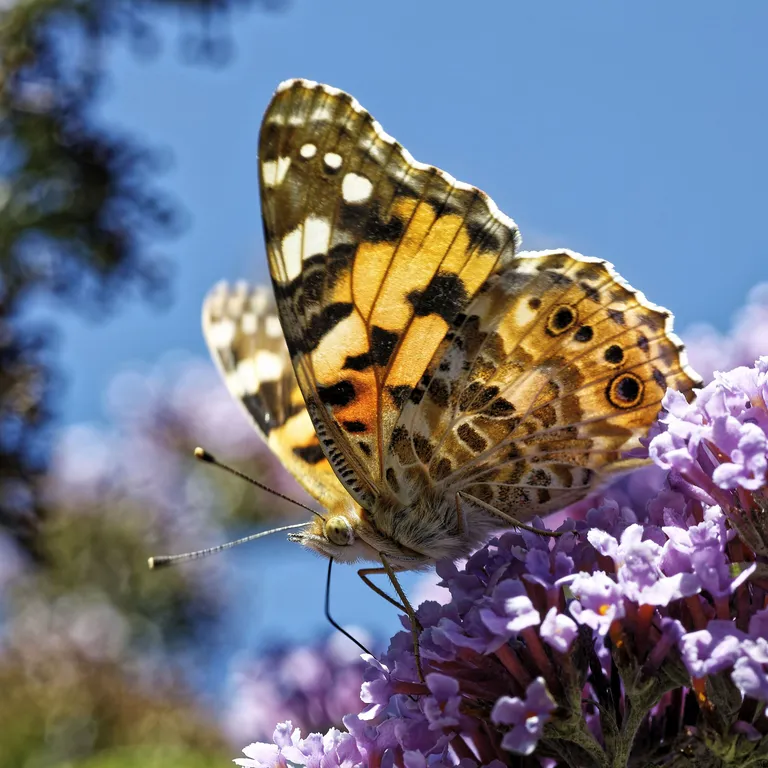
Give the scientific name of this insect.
Vanessa cardui
